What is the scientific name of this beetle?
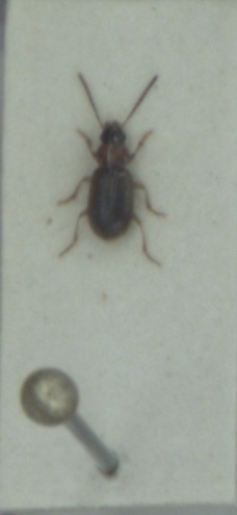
Acupalpus dubius
